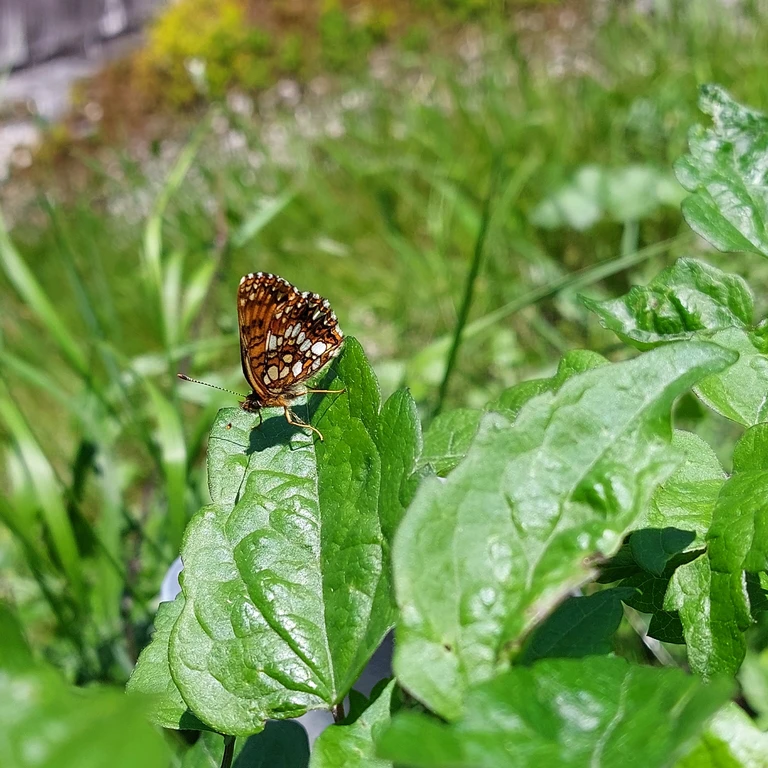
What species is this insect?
Melitaea diamina
